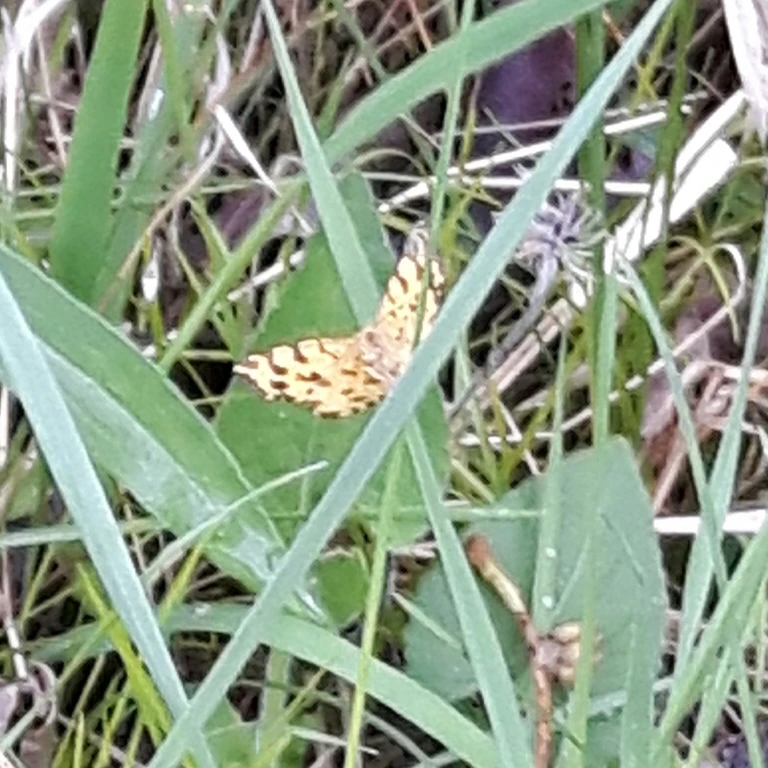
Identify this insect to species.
Pseudopanthera macularia
